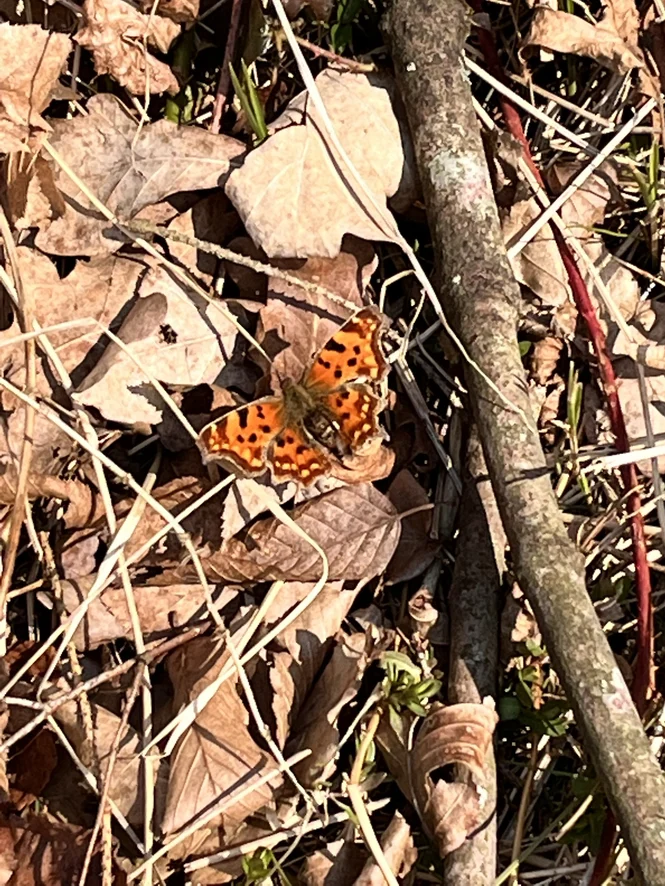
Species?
Polygonia c-album
